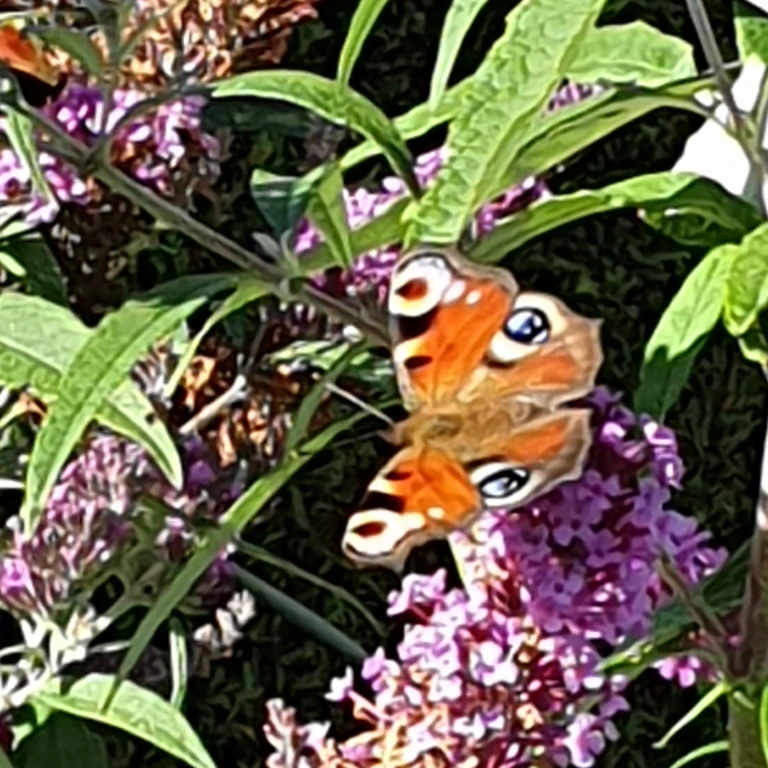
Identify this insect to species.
Aglais io
